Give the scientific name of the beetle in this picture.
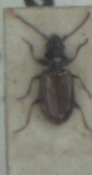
Bembidion ephippium
